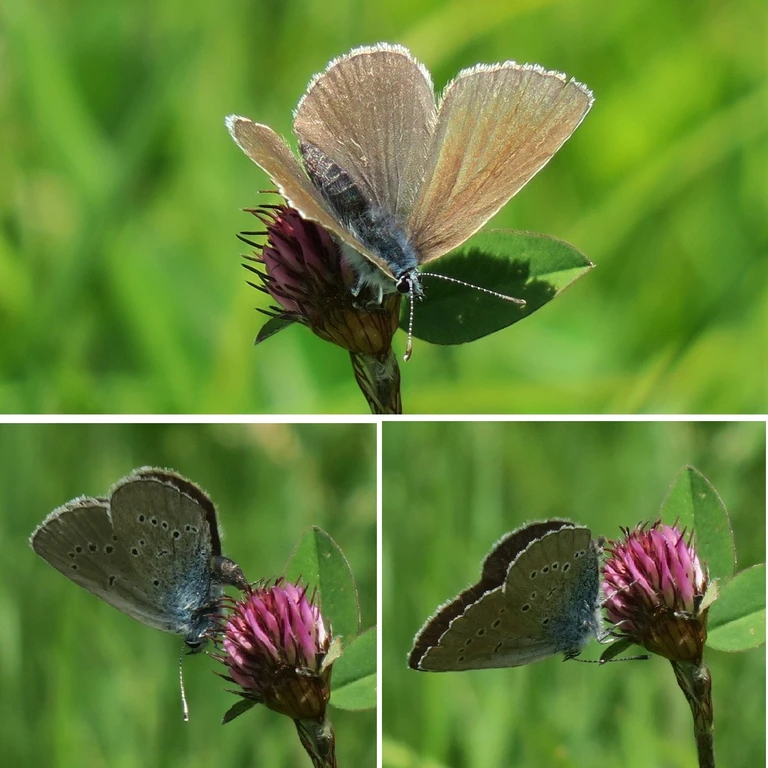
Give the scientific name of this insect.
Cyaniris semiargus
